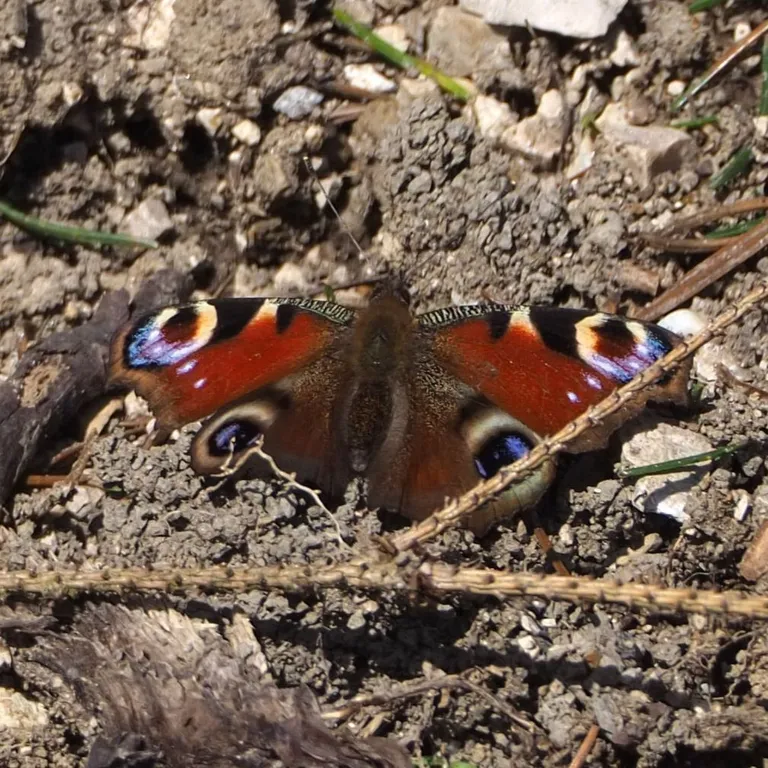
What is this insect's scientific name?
Aglais io
